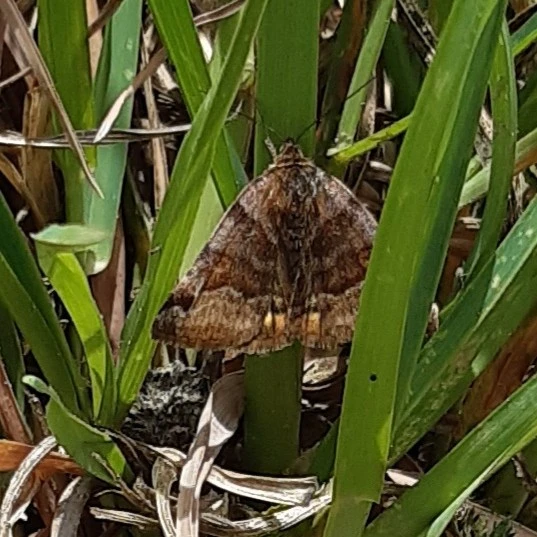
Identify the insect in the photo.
Euclidia glyphica
